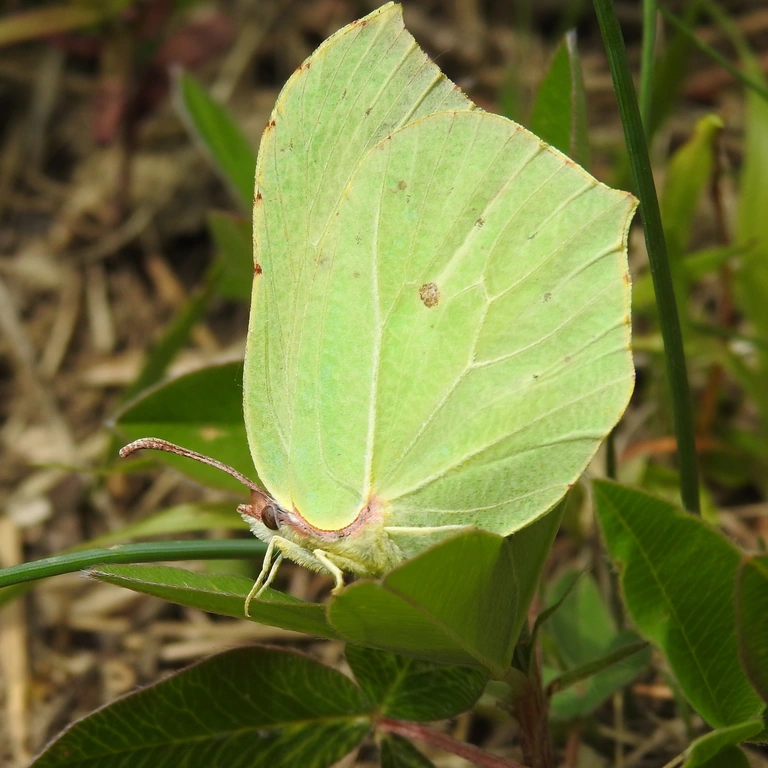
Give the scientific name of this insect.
Gonepteryx rhamni
